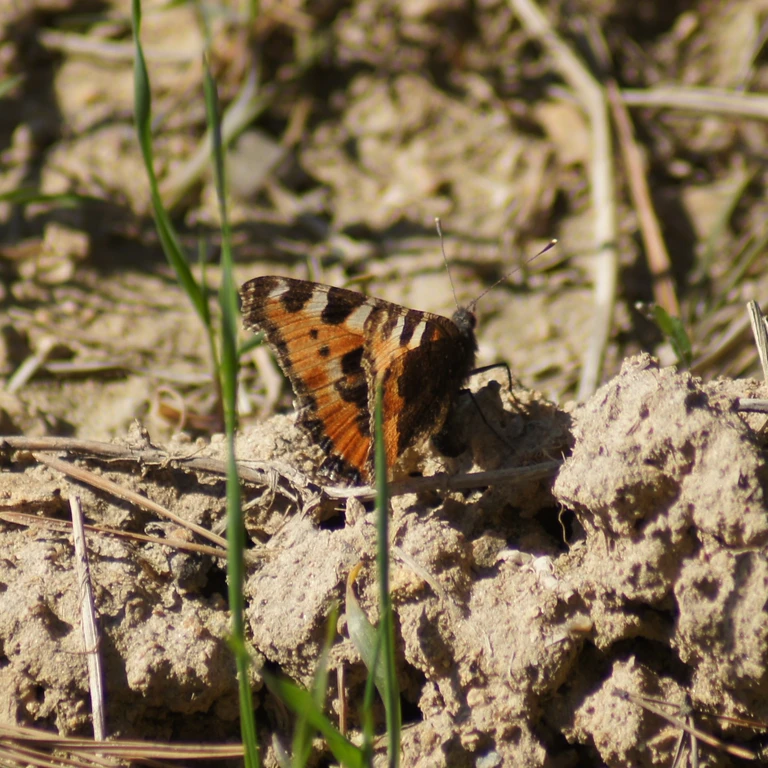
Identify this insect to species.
Aglais urticae
